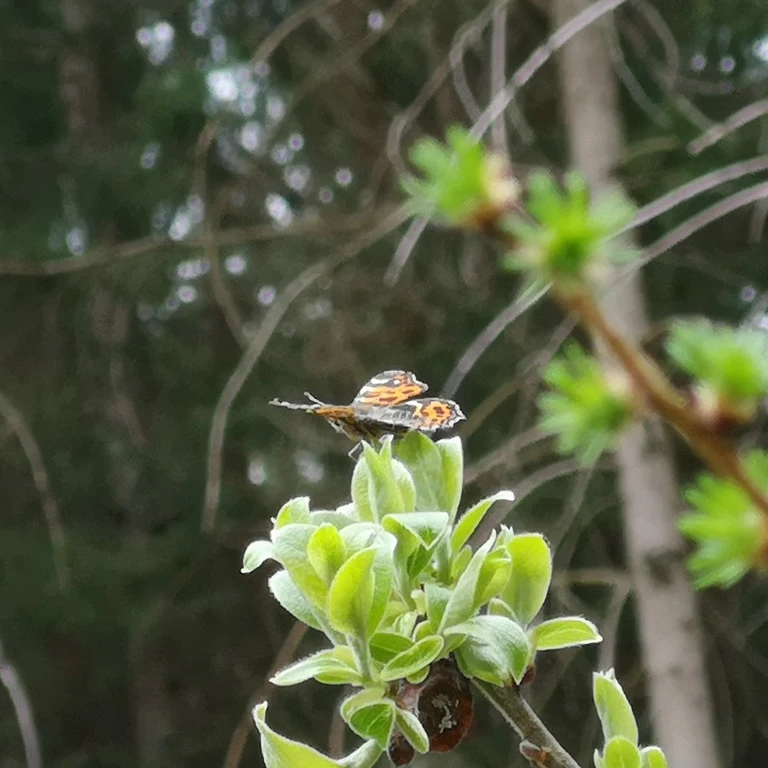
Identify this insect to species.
Araschnia levana
